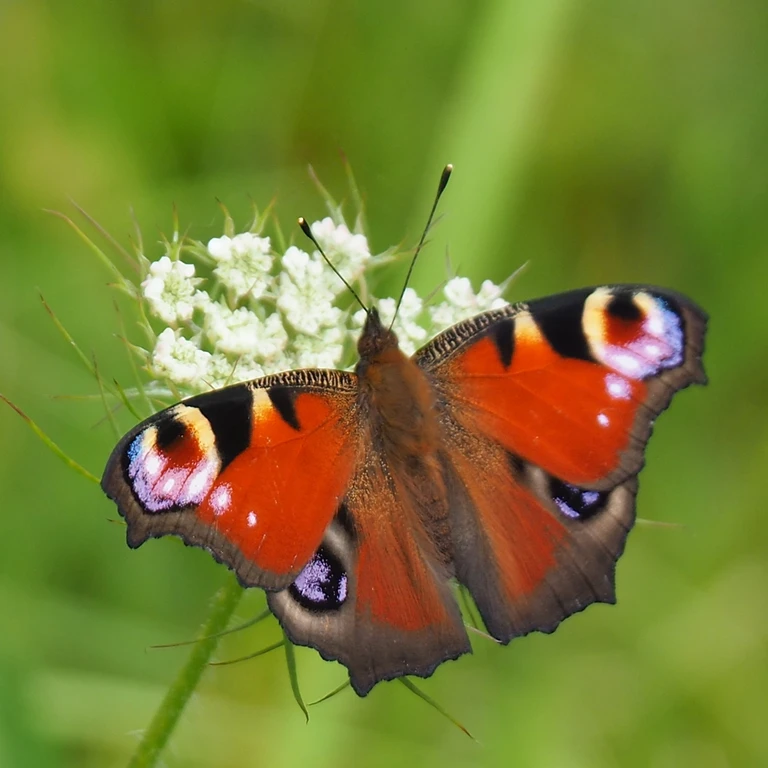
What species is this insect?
Aglais io
